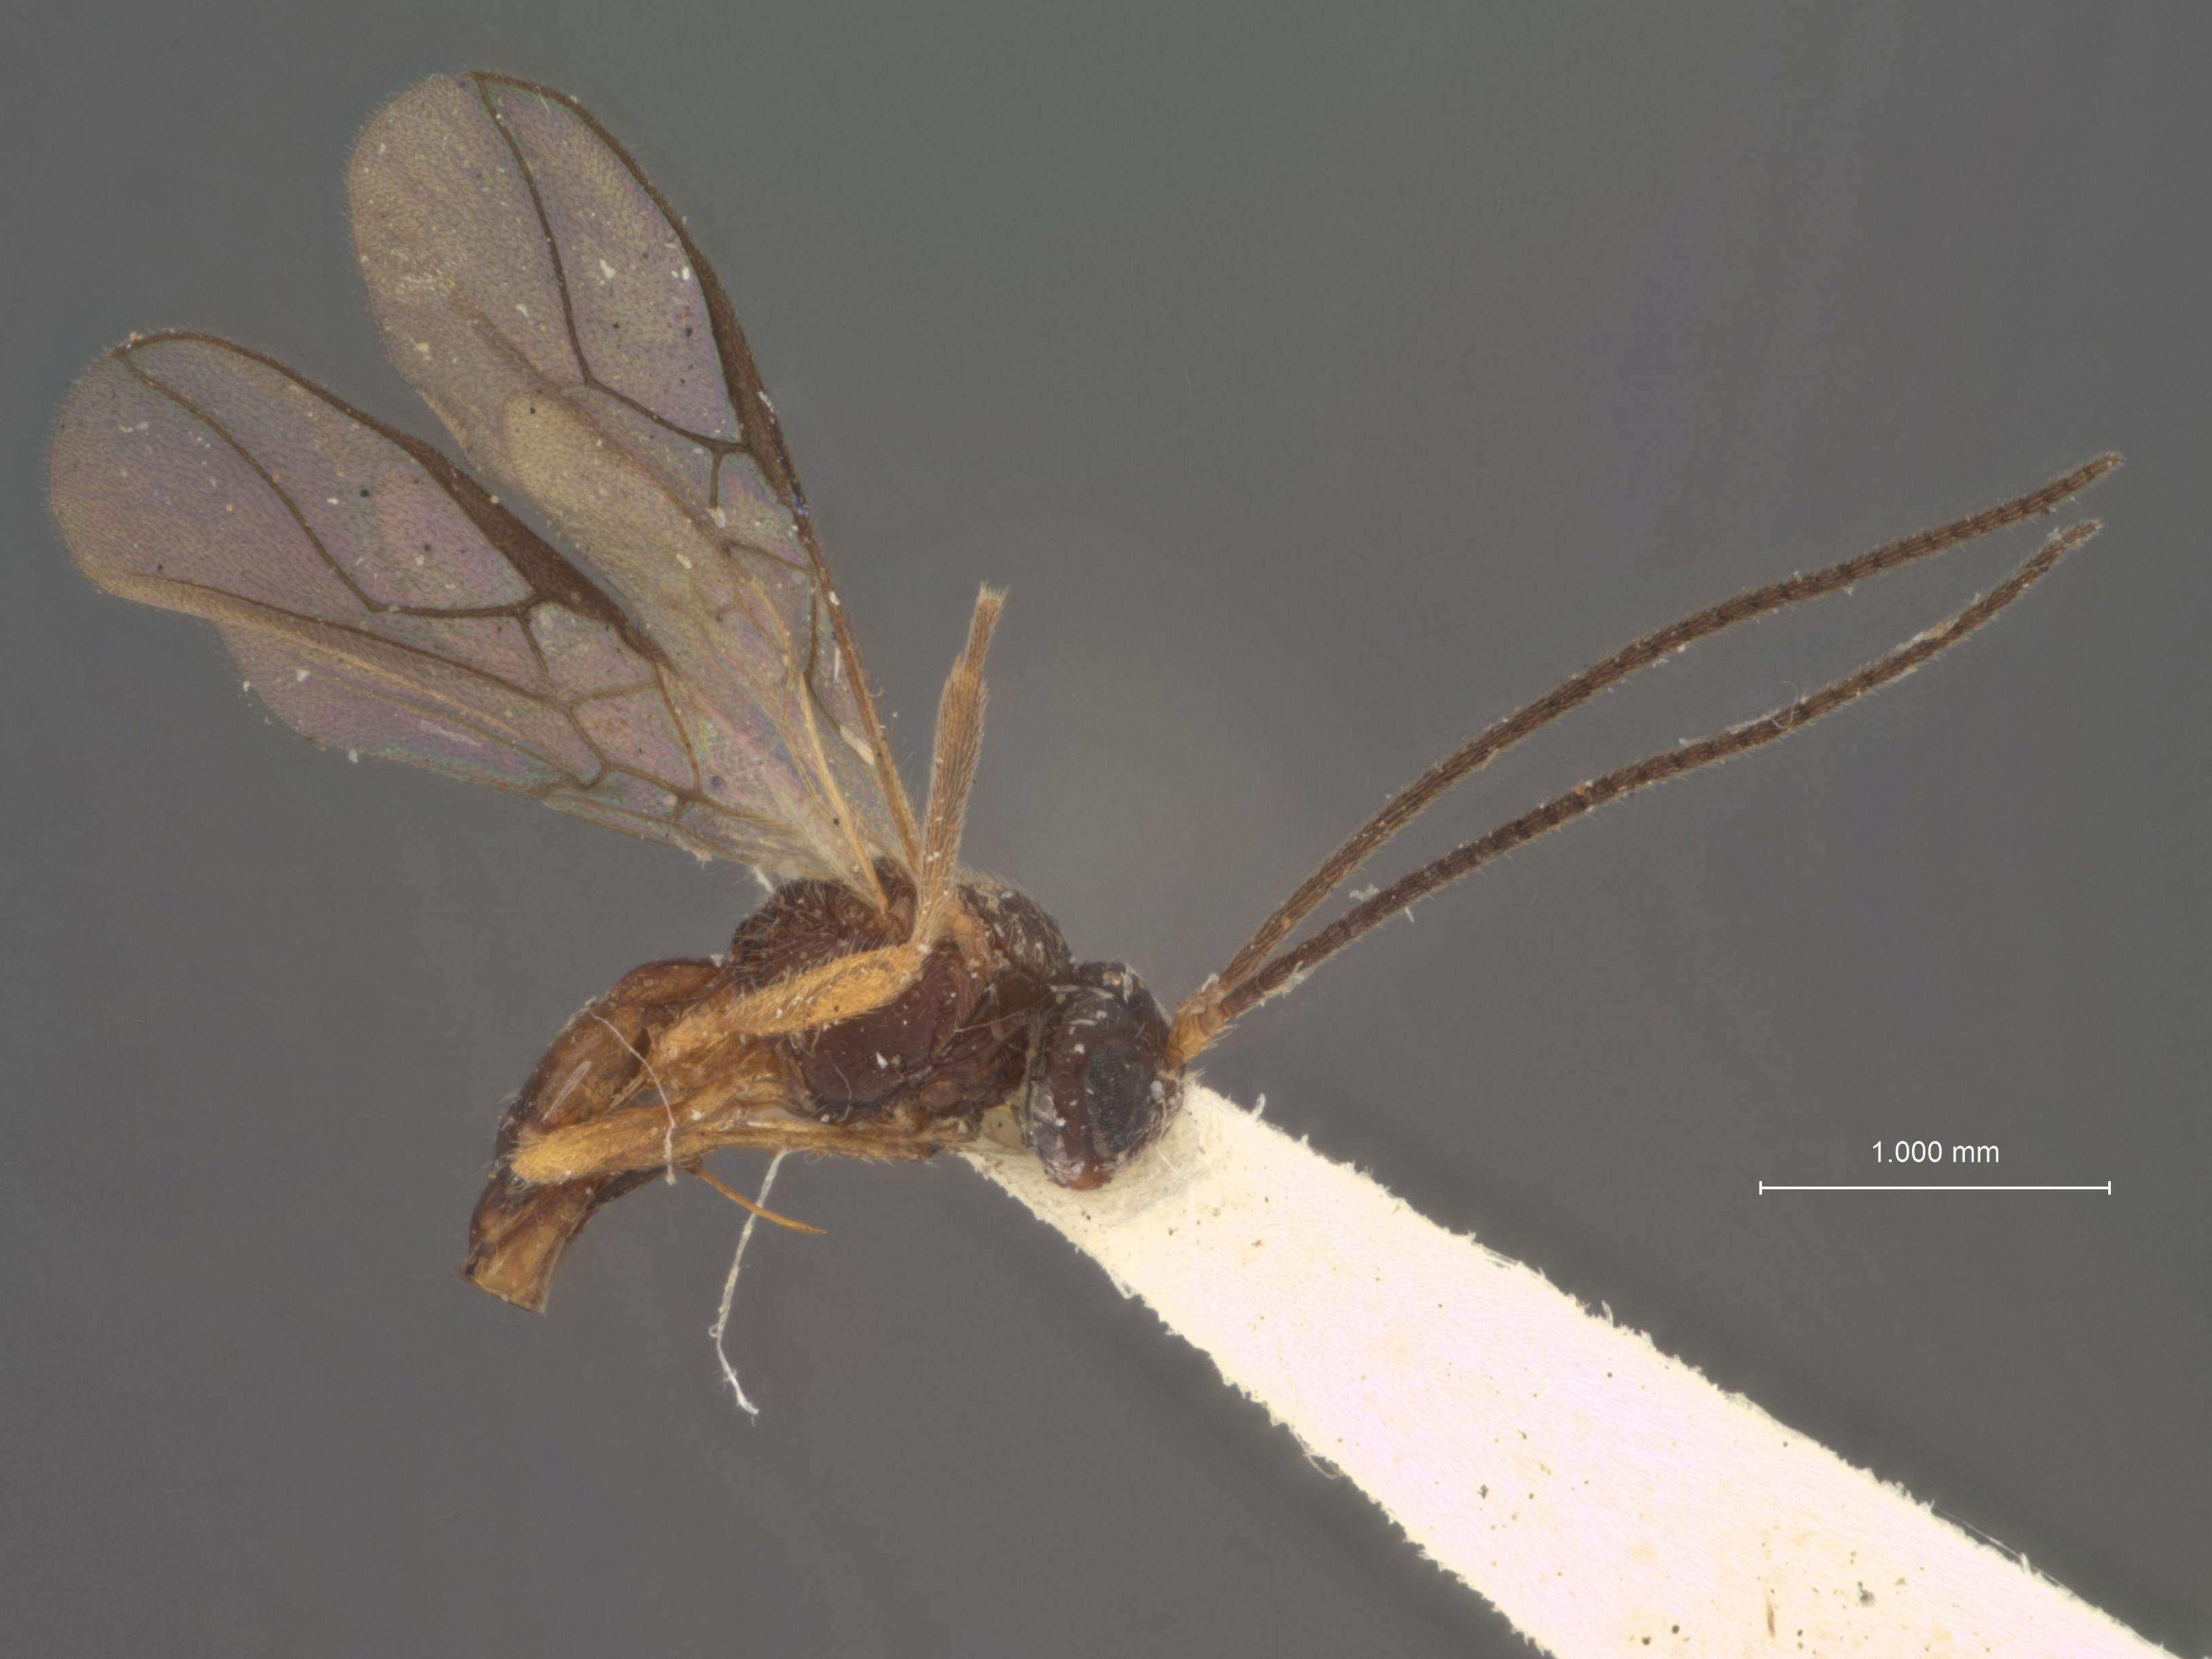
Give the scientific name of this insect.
Opius exareolatus
